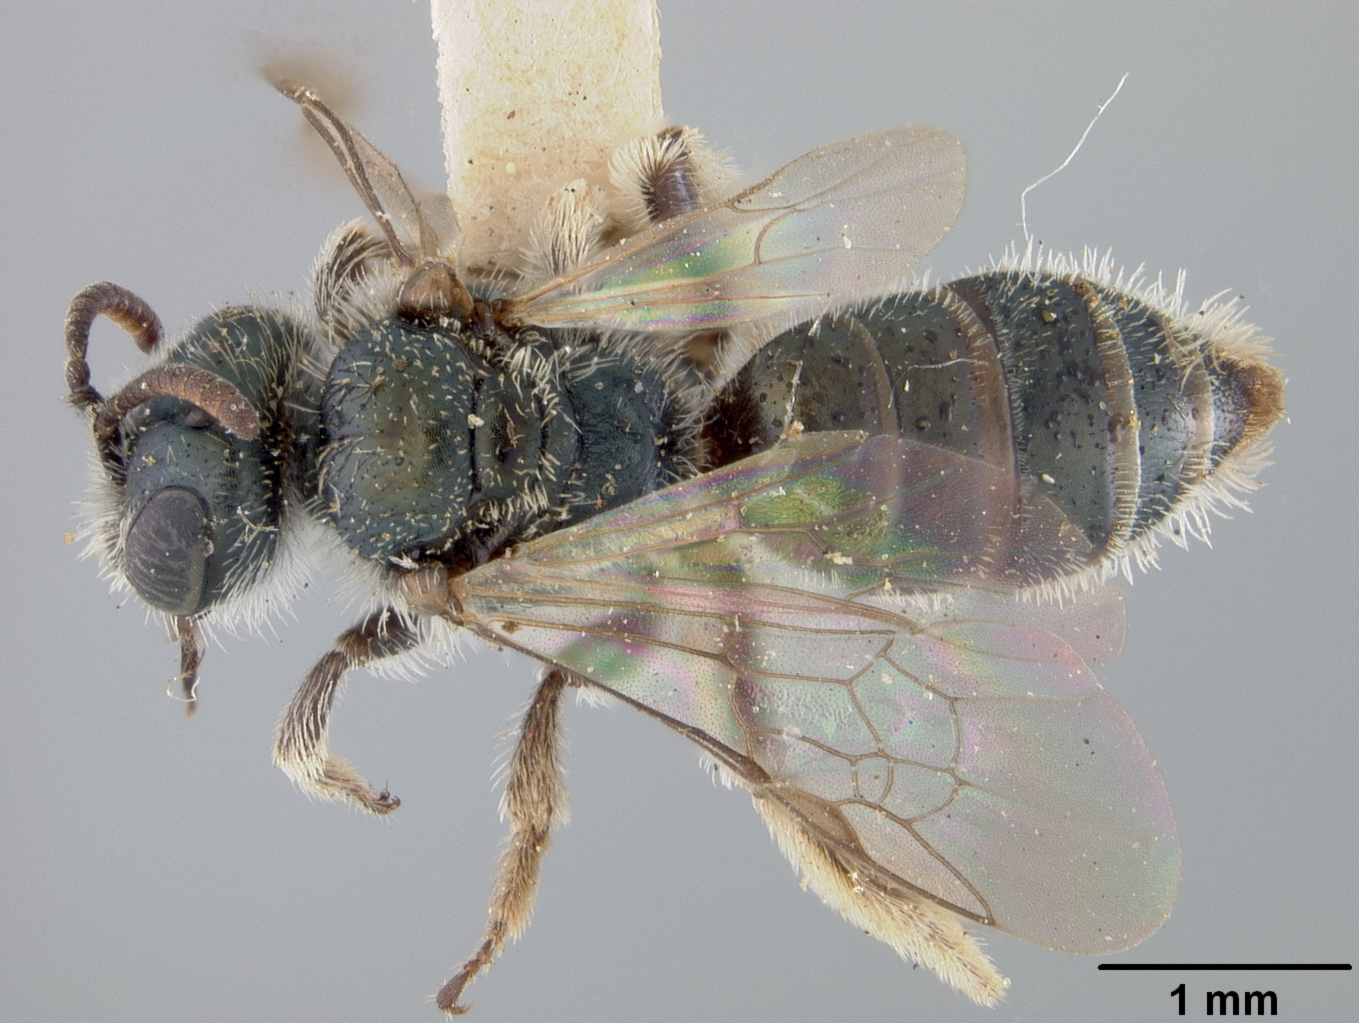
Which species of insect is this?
Conanthalictus bakeri
